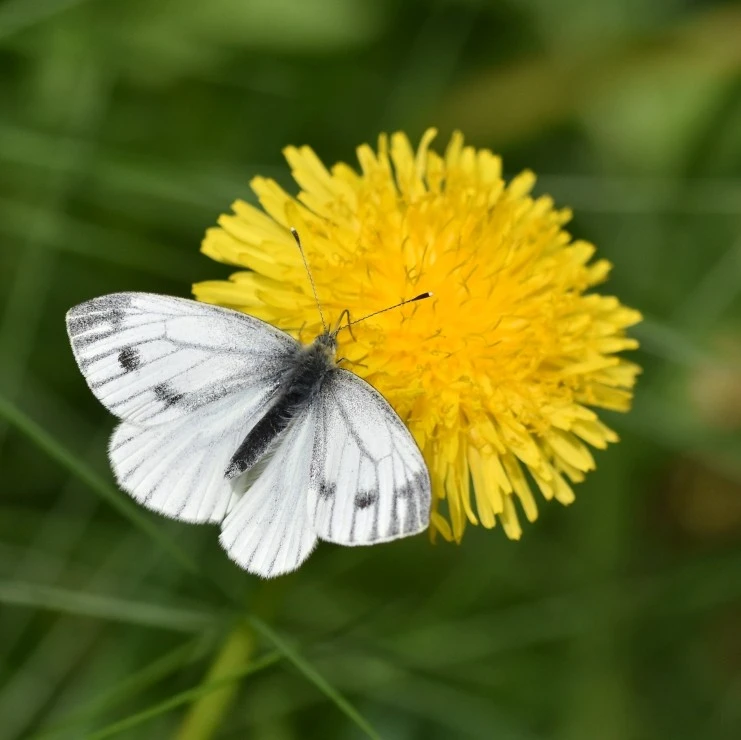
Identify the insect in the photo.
Pieris napi
